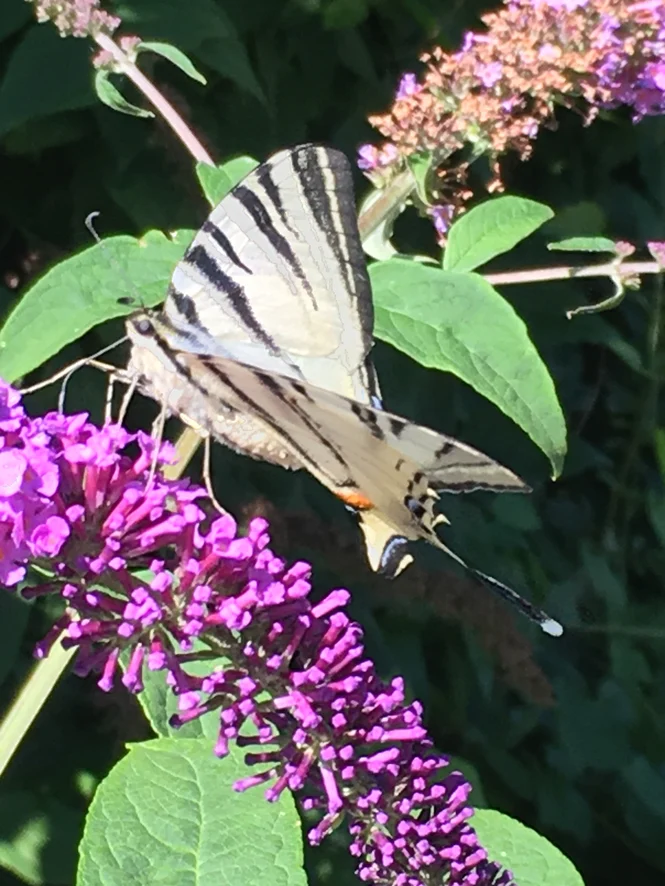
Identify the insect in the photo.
Iphiclides podalirius
